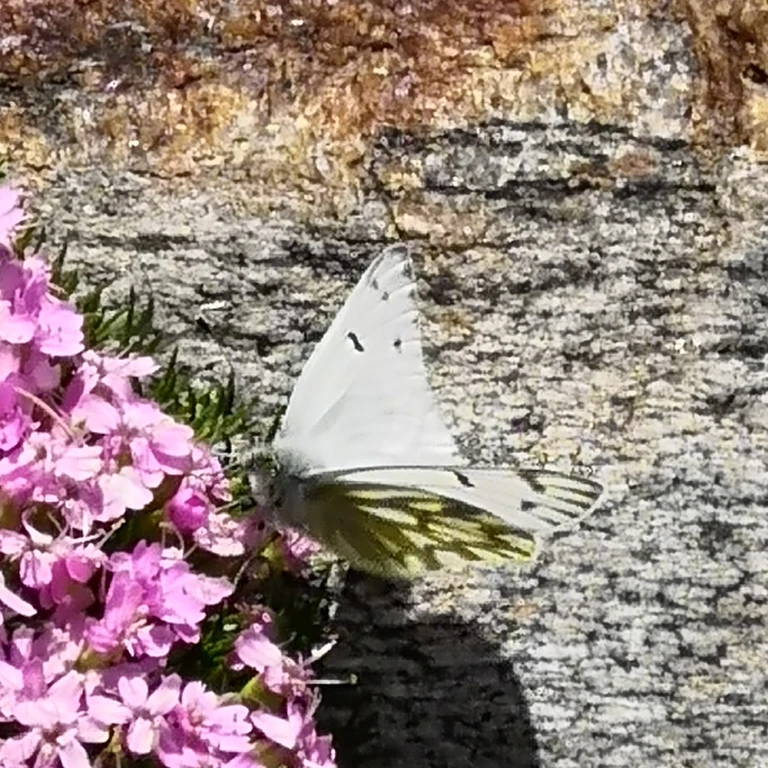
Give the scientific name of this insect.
Pontia callidice
